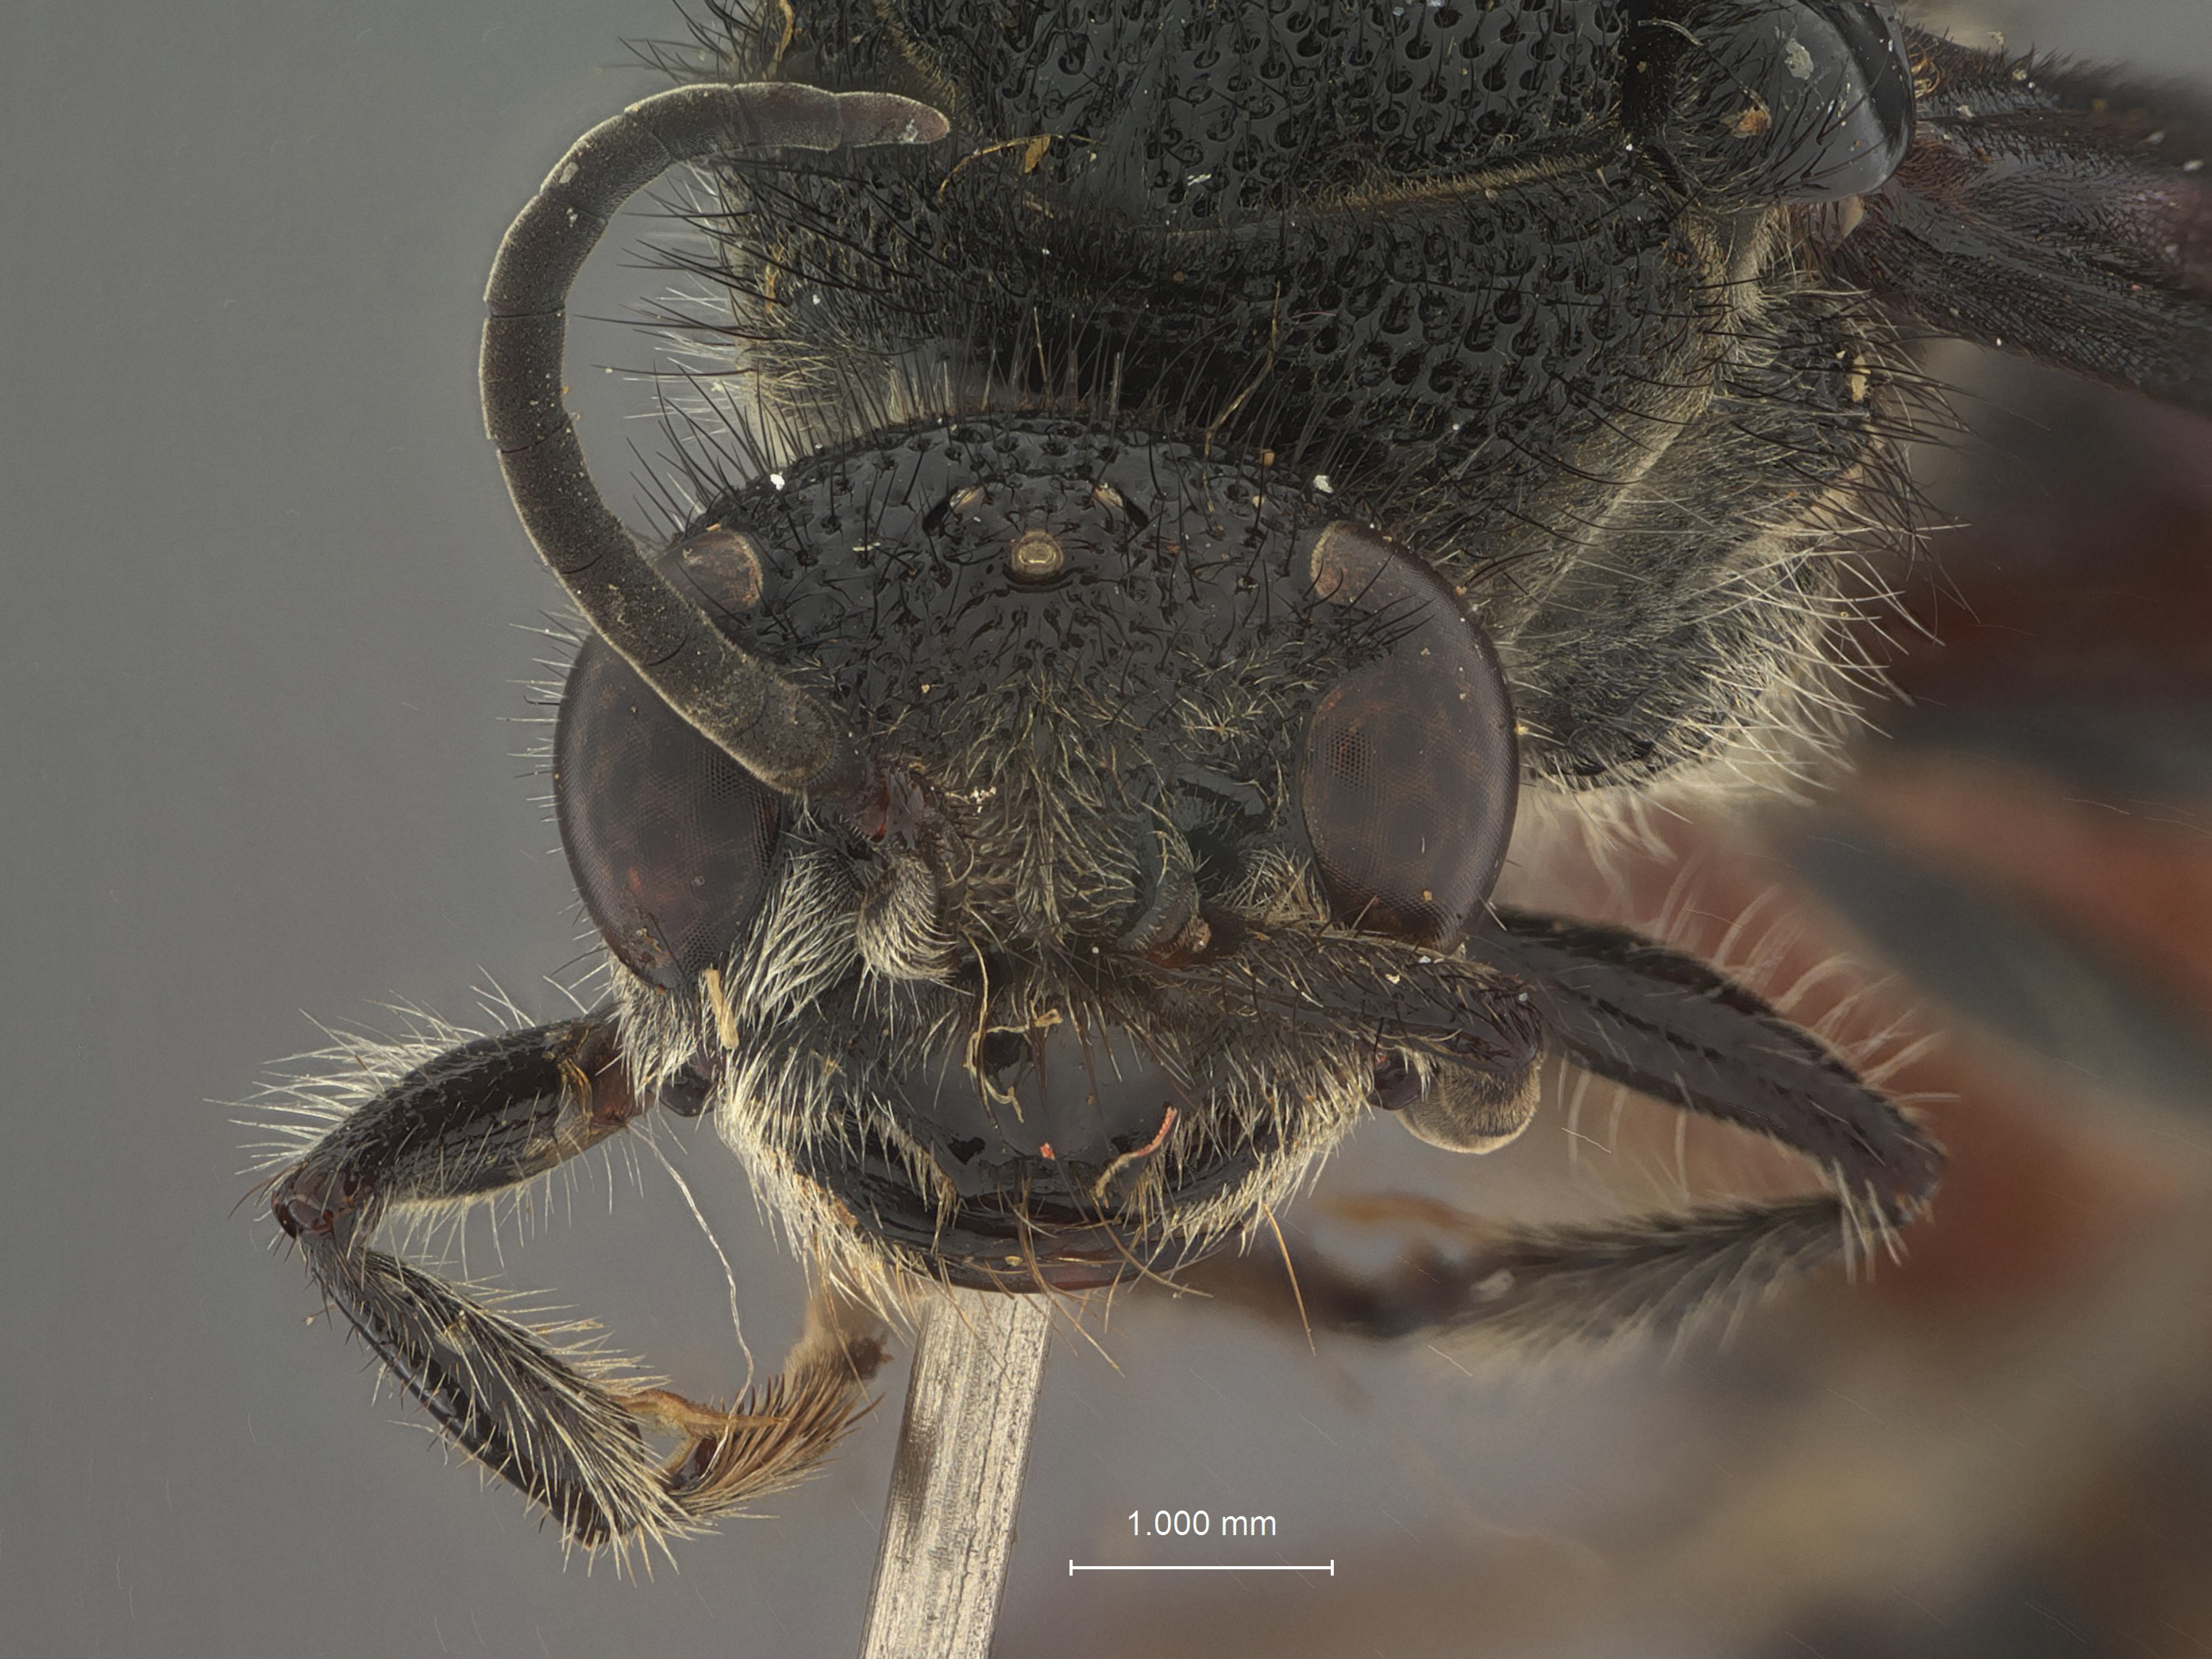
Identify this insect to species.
Timulla eremita
